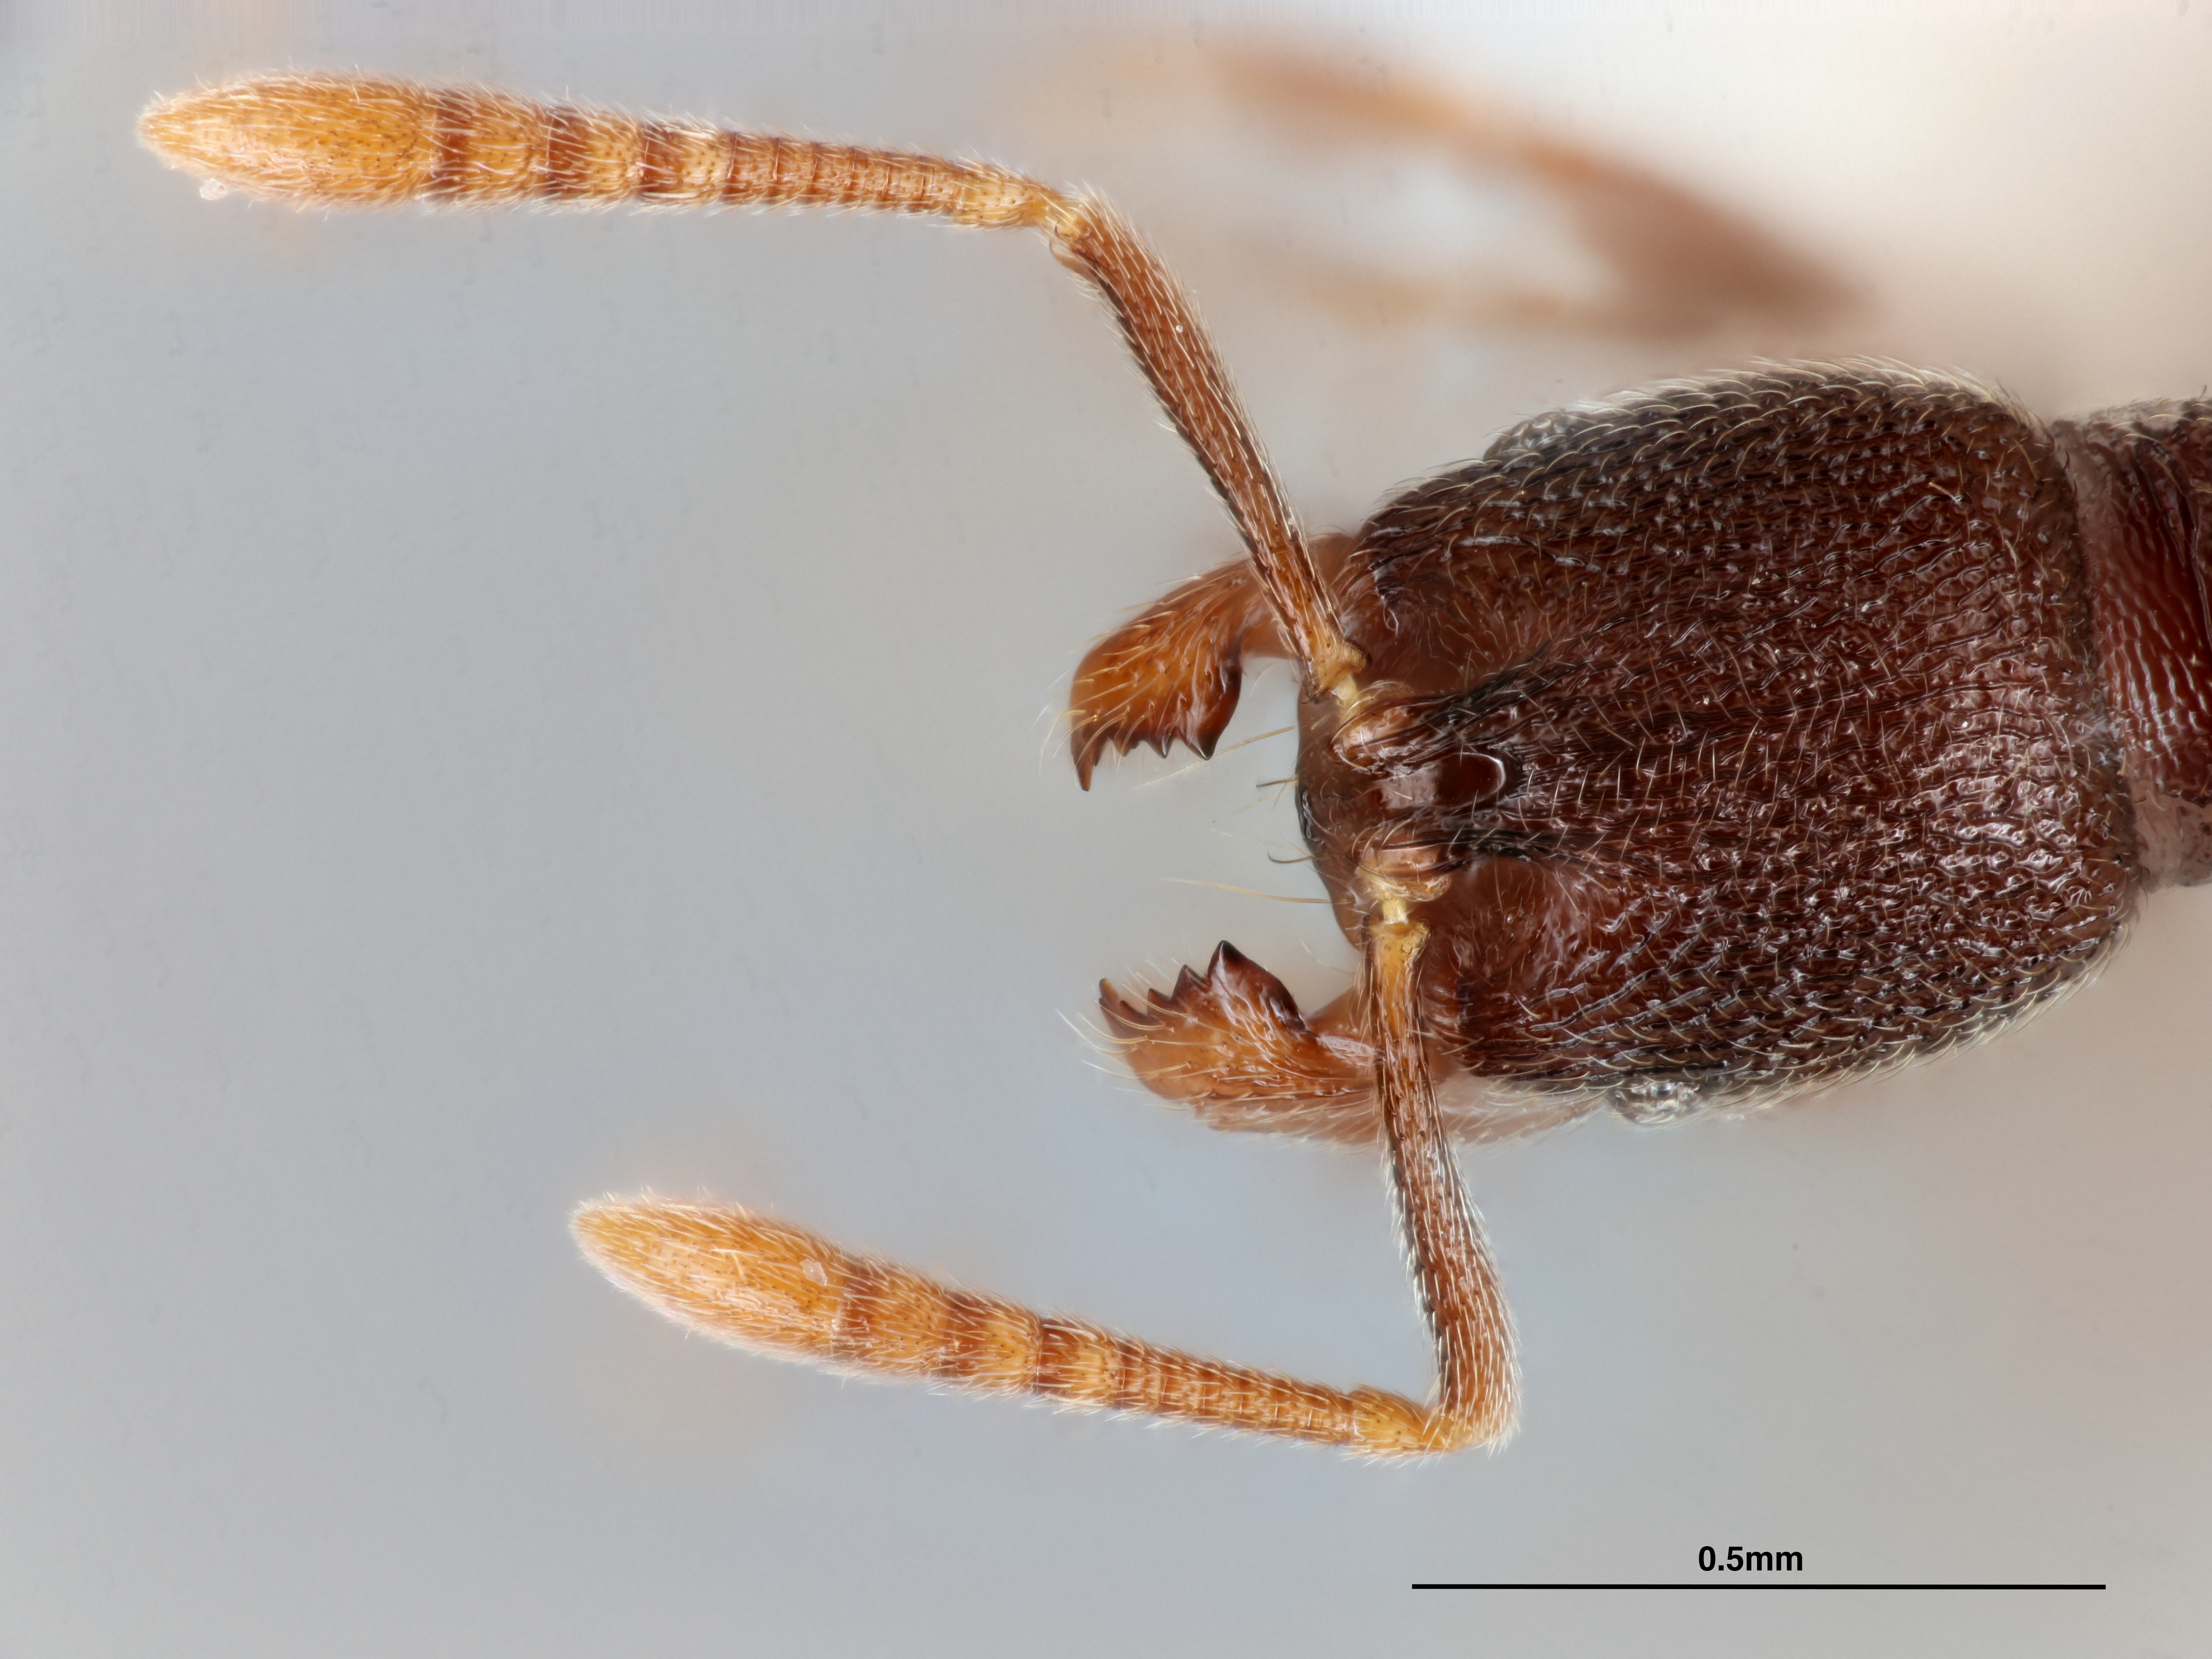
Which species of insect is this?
Stenamma crypticum
